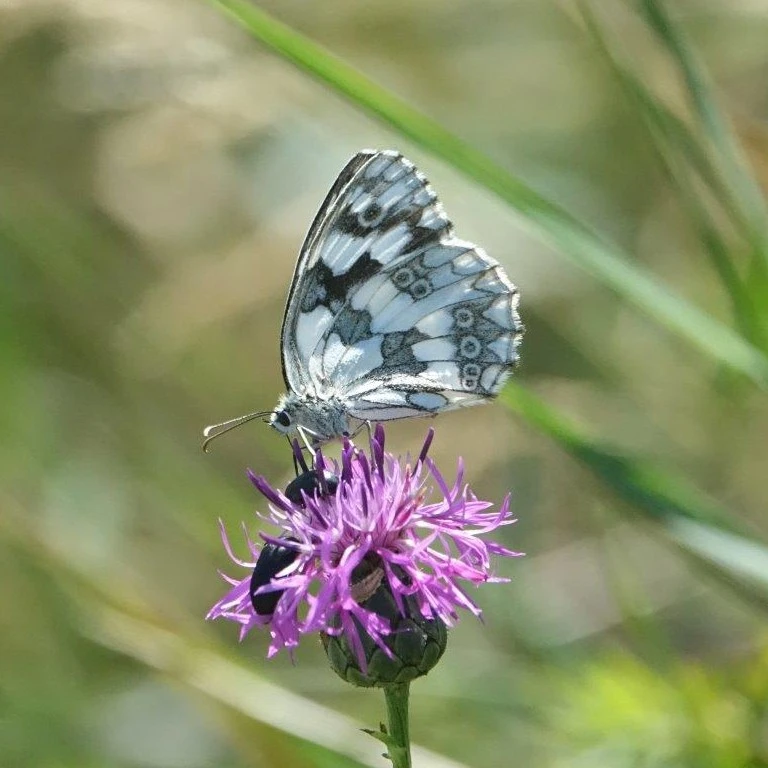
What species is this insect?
Melanargia galathea
